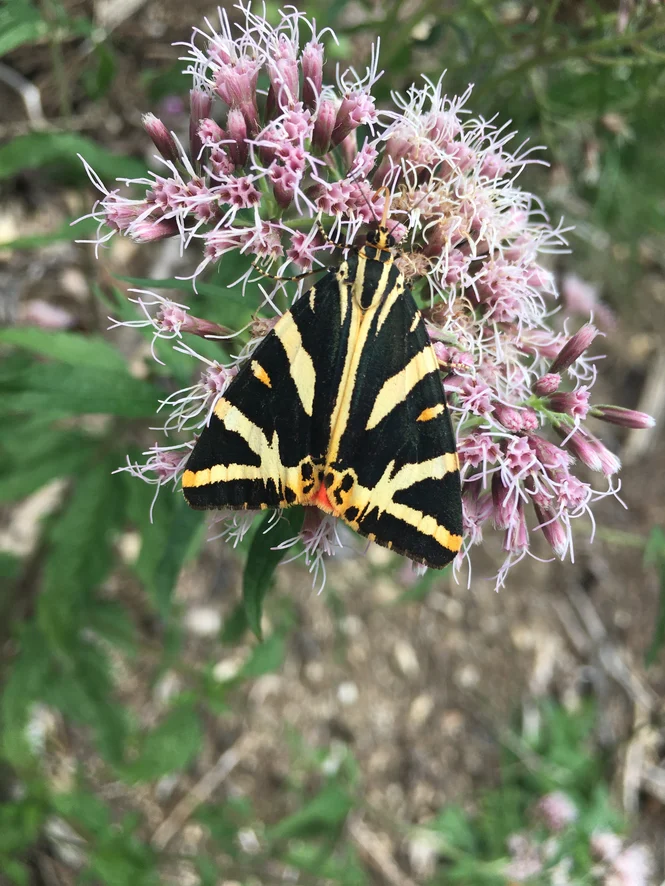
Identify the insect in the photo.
Euplagia quadripunctaria
